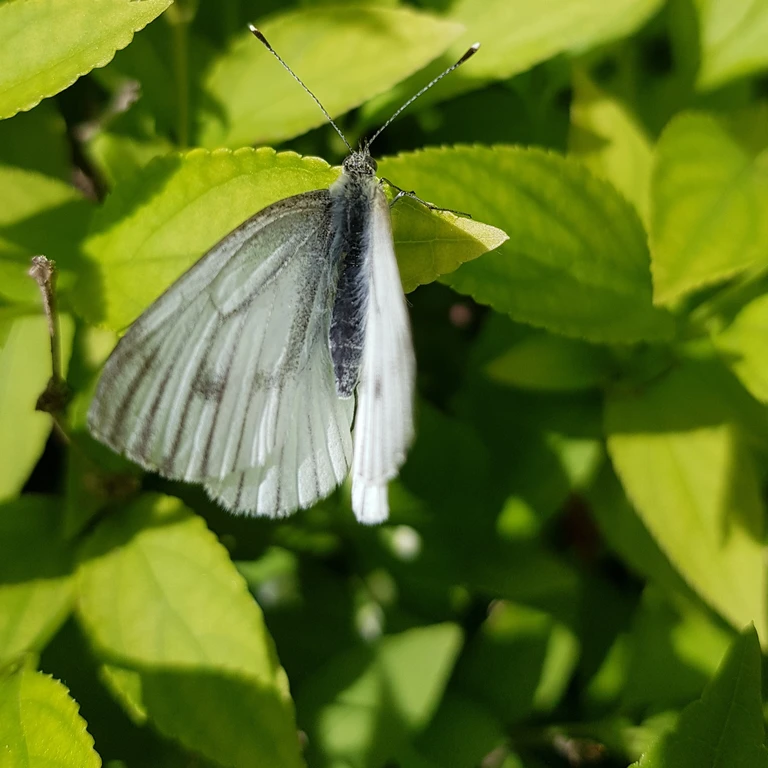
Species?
Pieris napi
